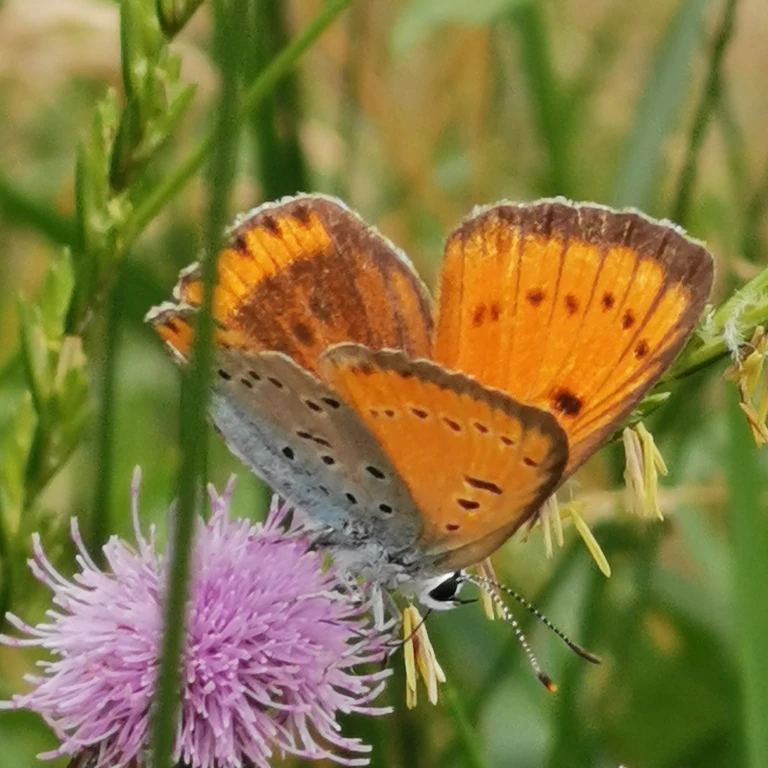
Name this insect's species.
Lycaena dispar
